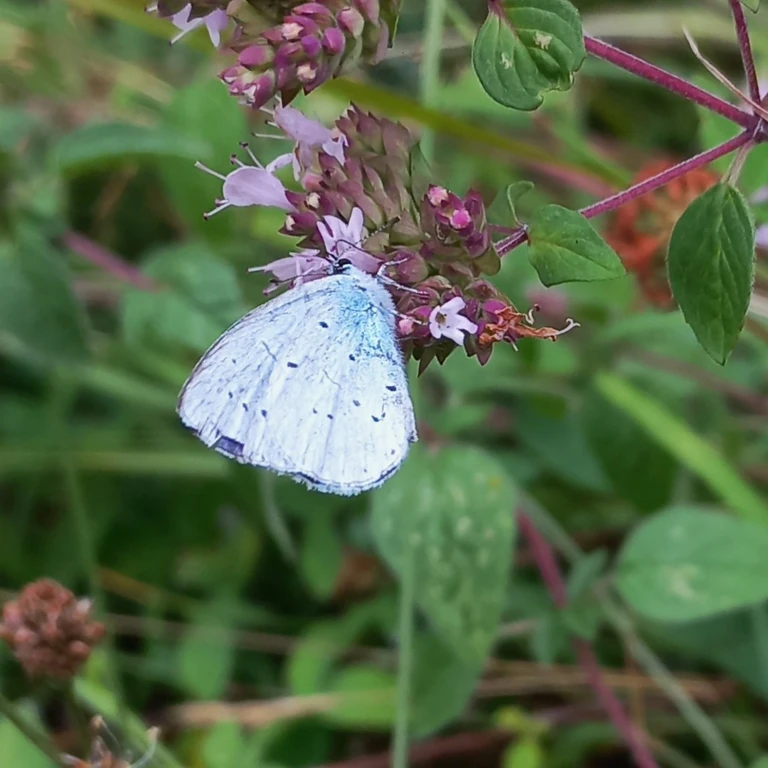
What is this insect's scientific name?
Celastrina argiolus
